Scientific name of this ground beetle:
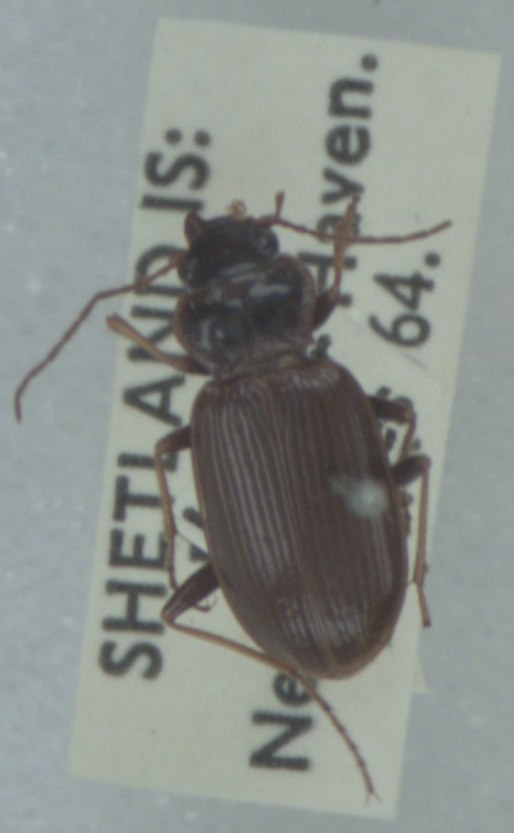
Nebria salina
